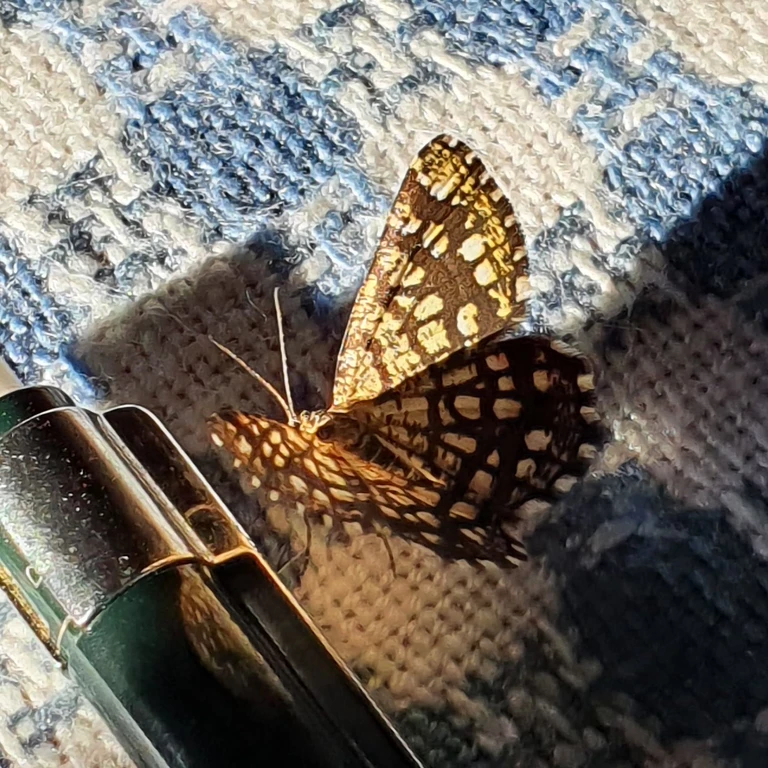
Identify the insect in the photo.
Chiasmia clathrata
